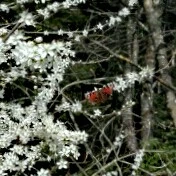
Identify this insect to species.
Aglais io
